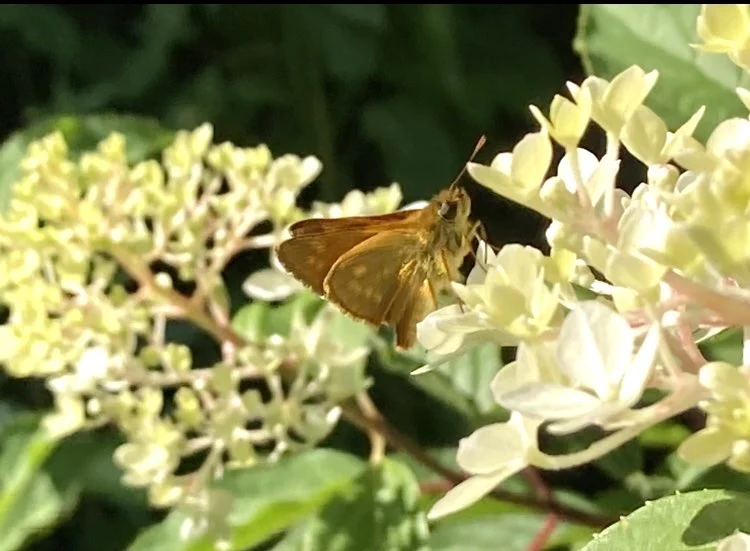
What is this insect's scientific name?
Ochlodes sylvanus (also Ochlodes venata)
